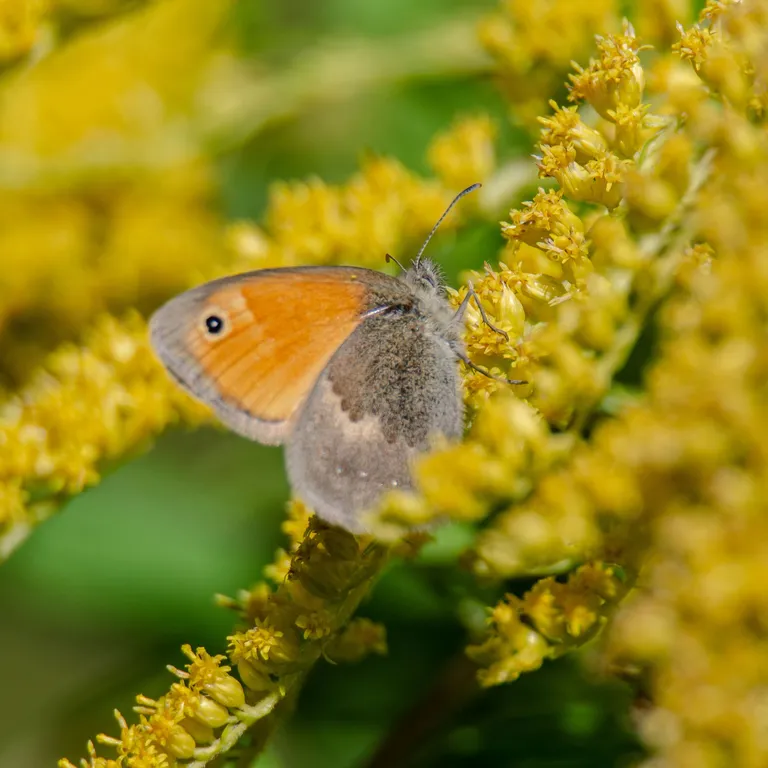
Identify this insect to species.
Coenonympha pamphilus
